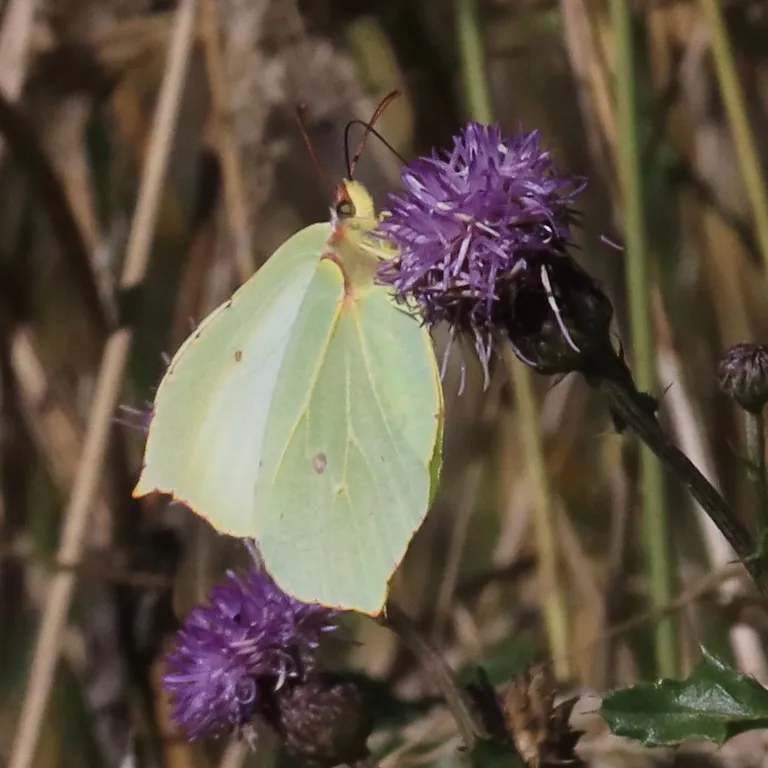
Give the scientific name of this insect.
Gonepteryx rhamni
